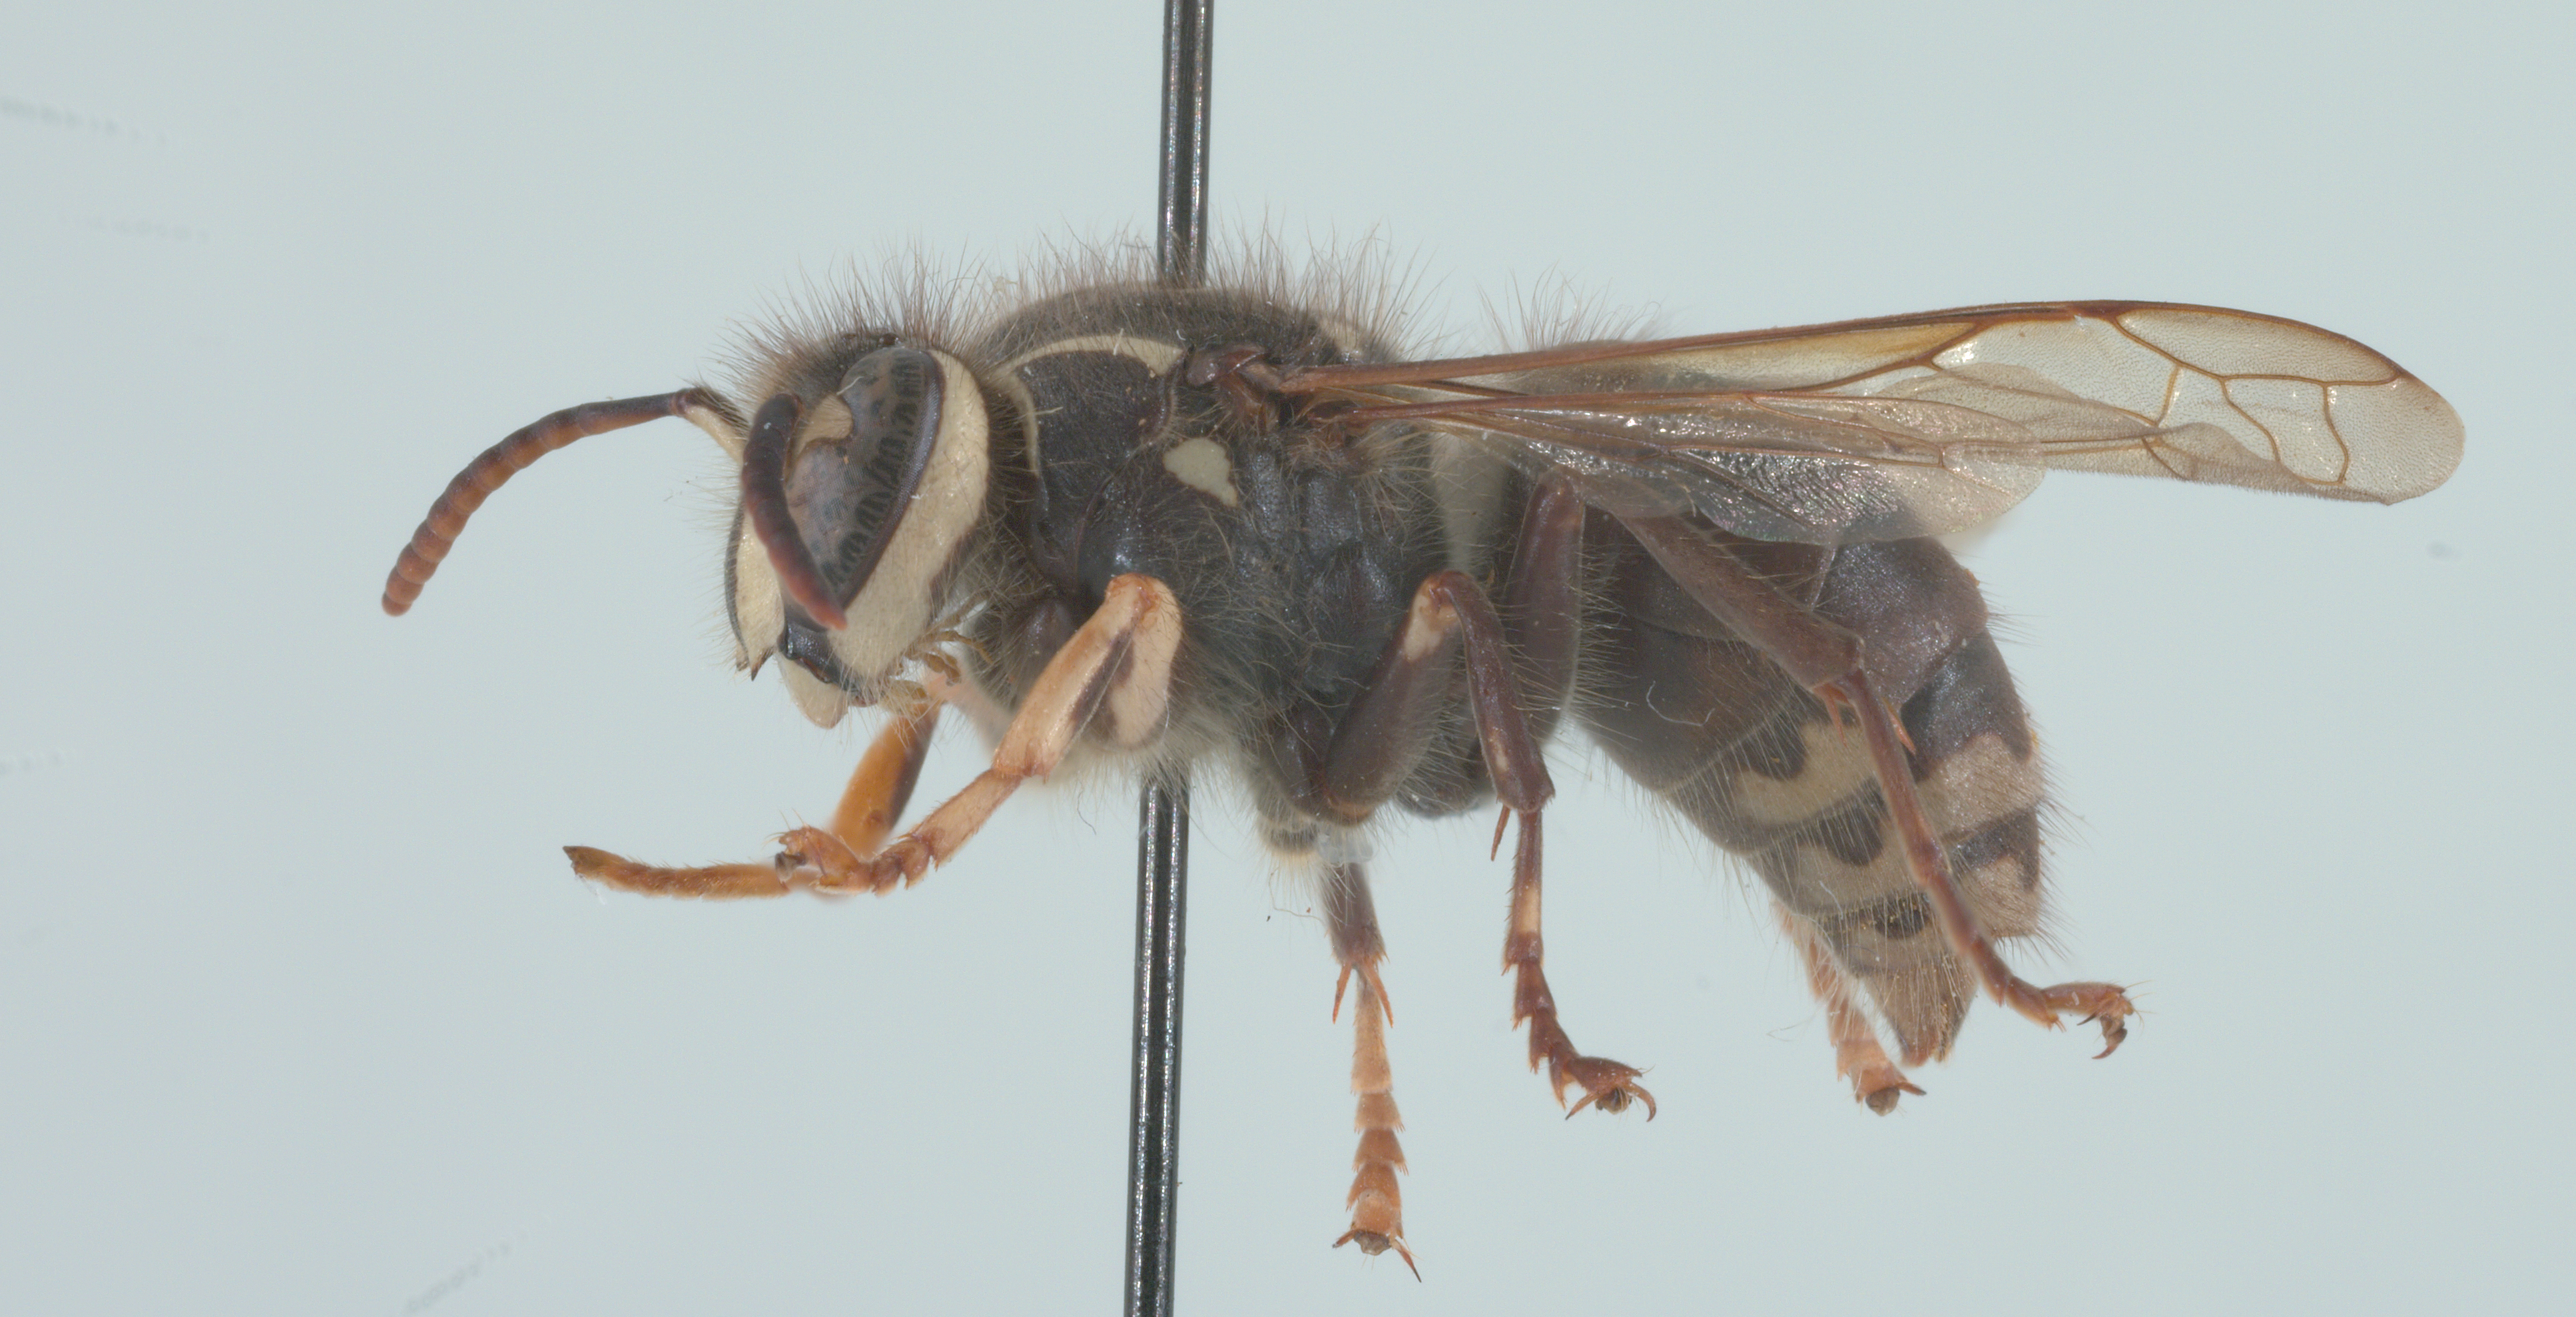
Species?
Dolichovespula maculata
